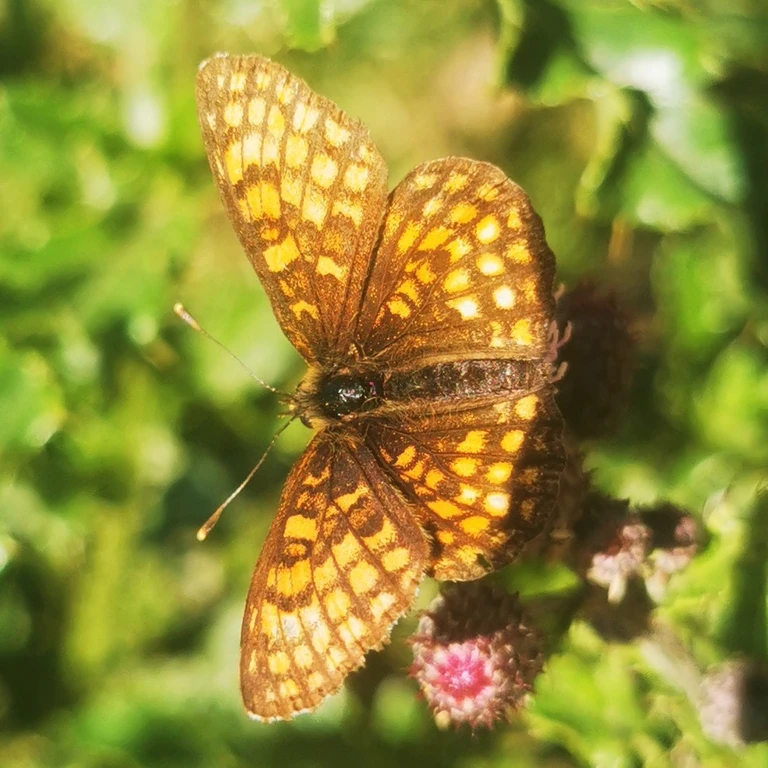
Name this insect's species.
Melitaea athalia
